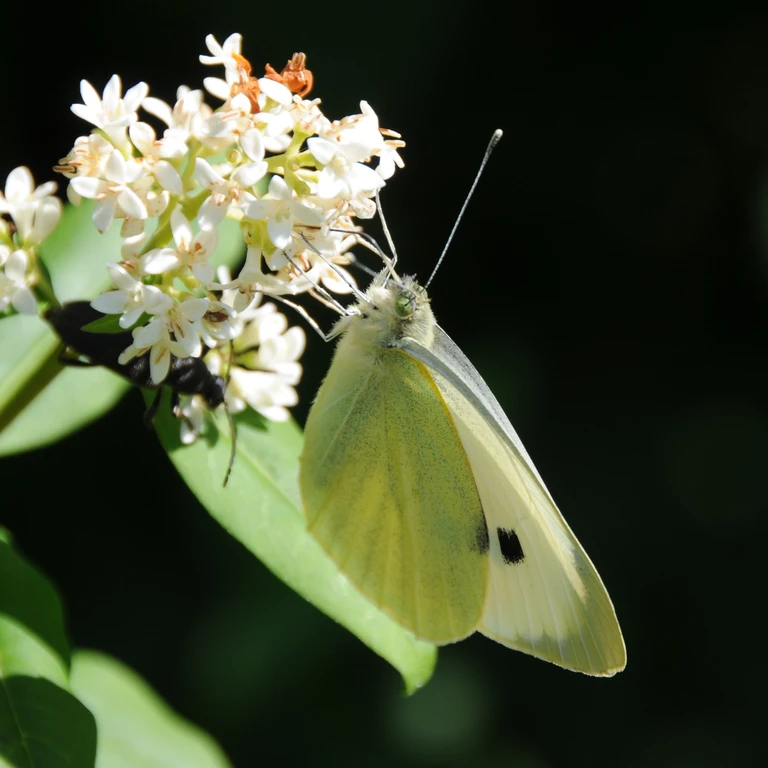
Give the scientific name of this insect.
Pieris brassicae
